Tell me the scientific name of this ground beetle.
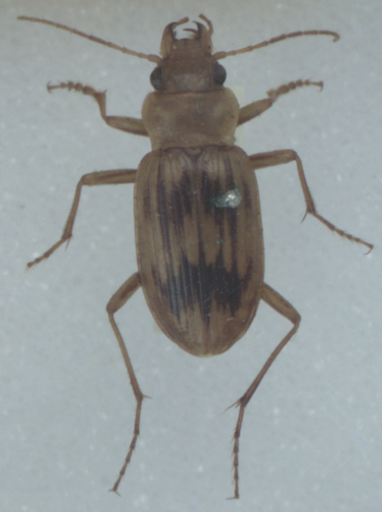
Nebria complanata
